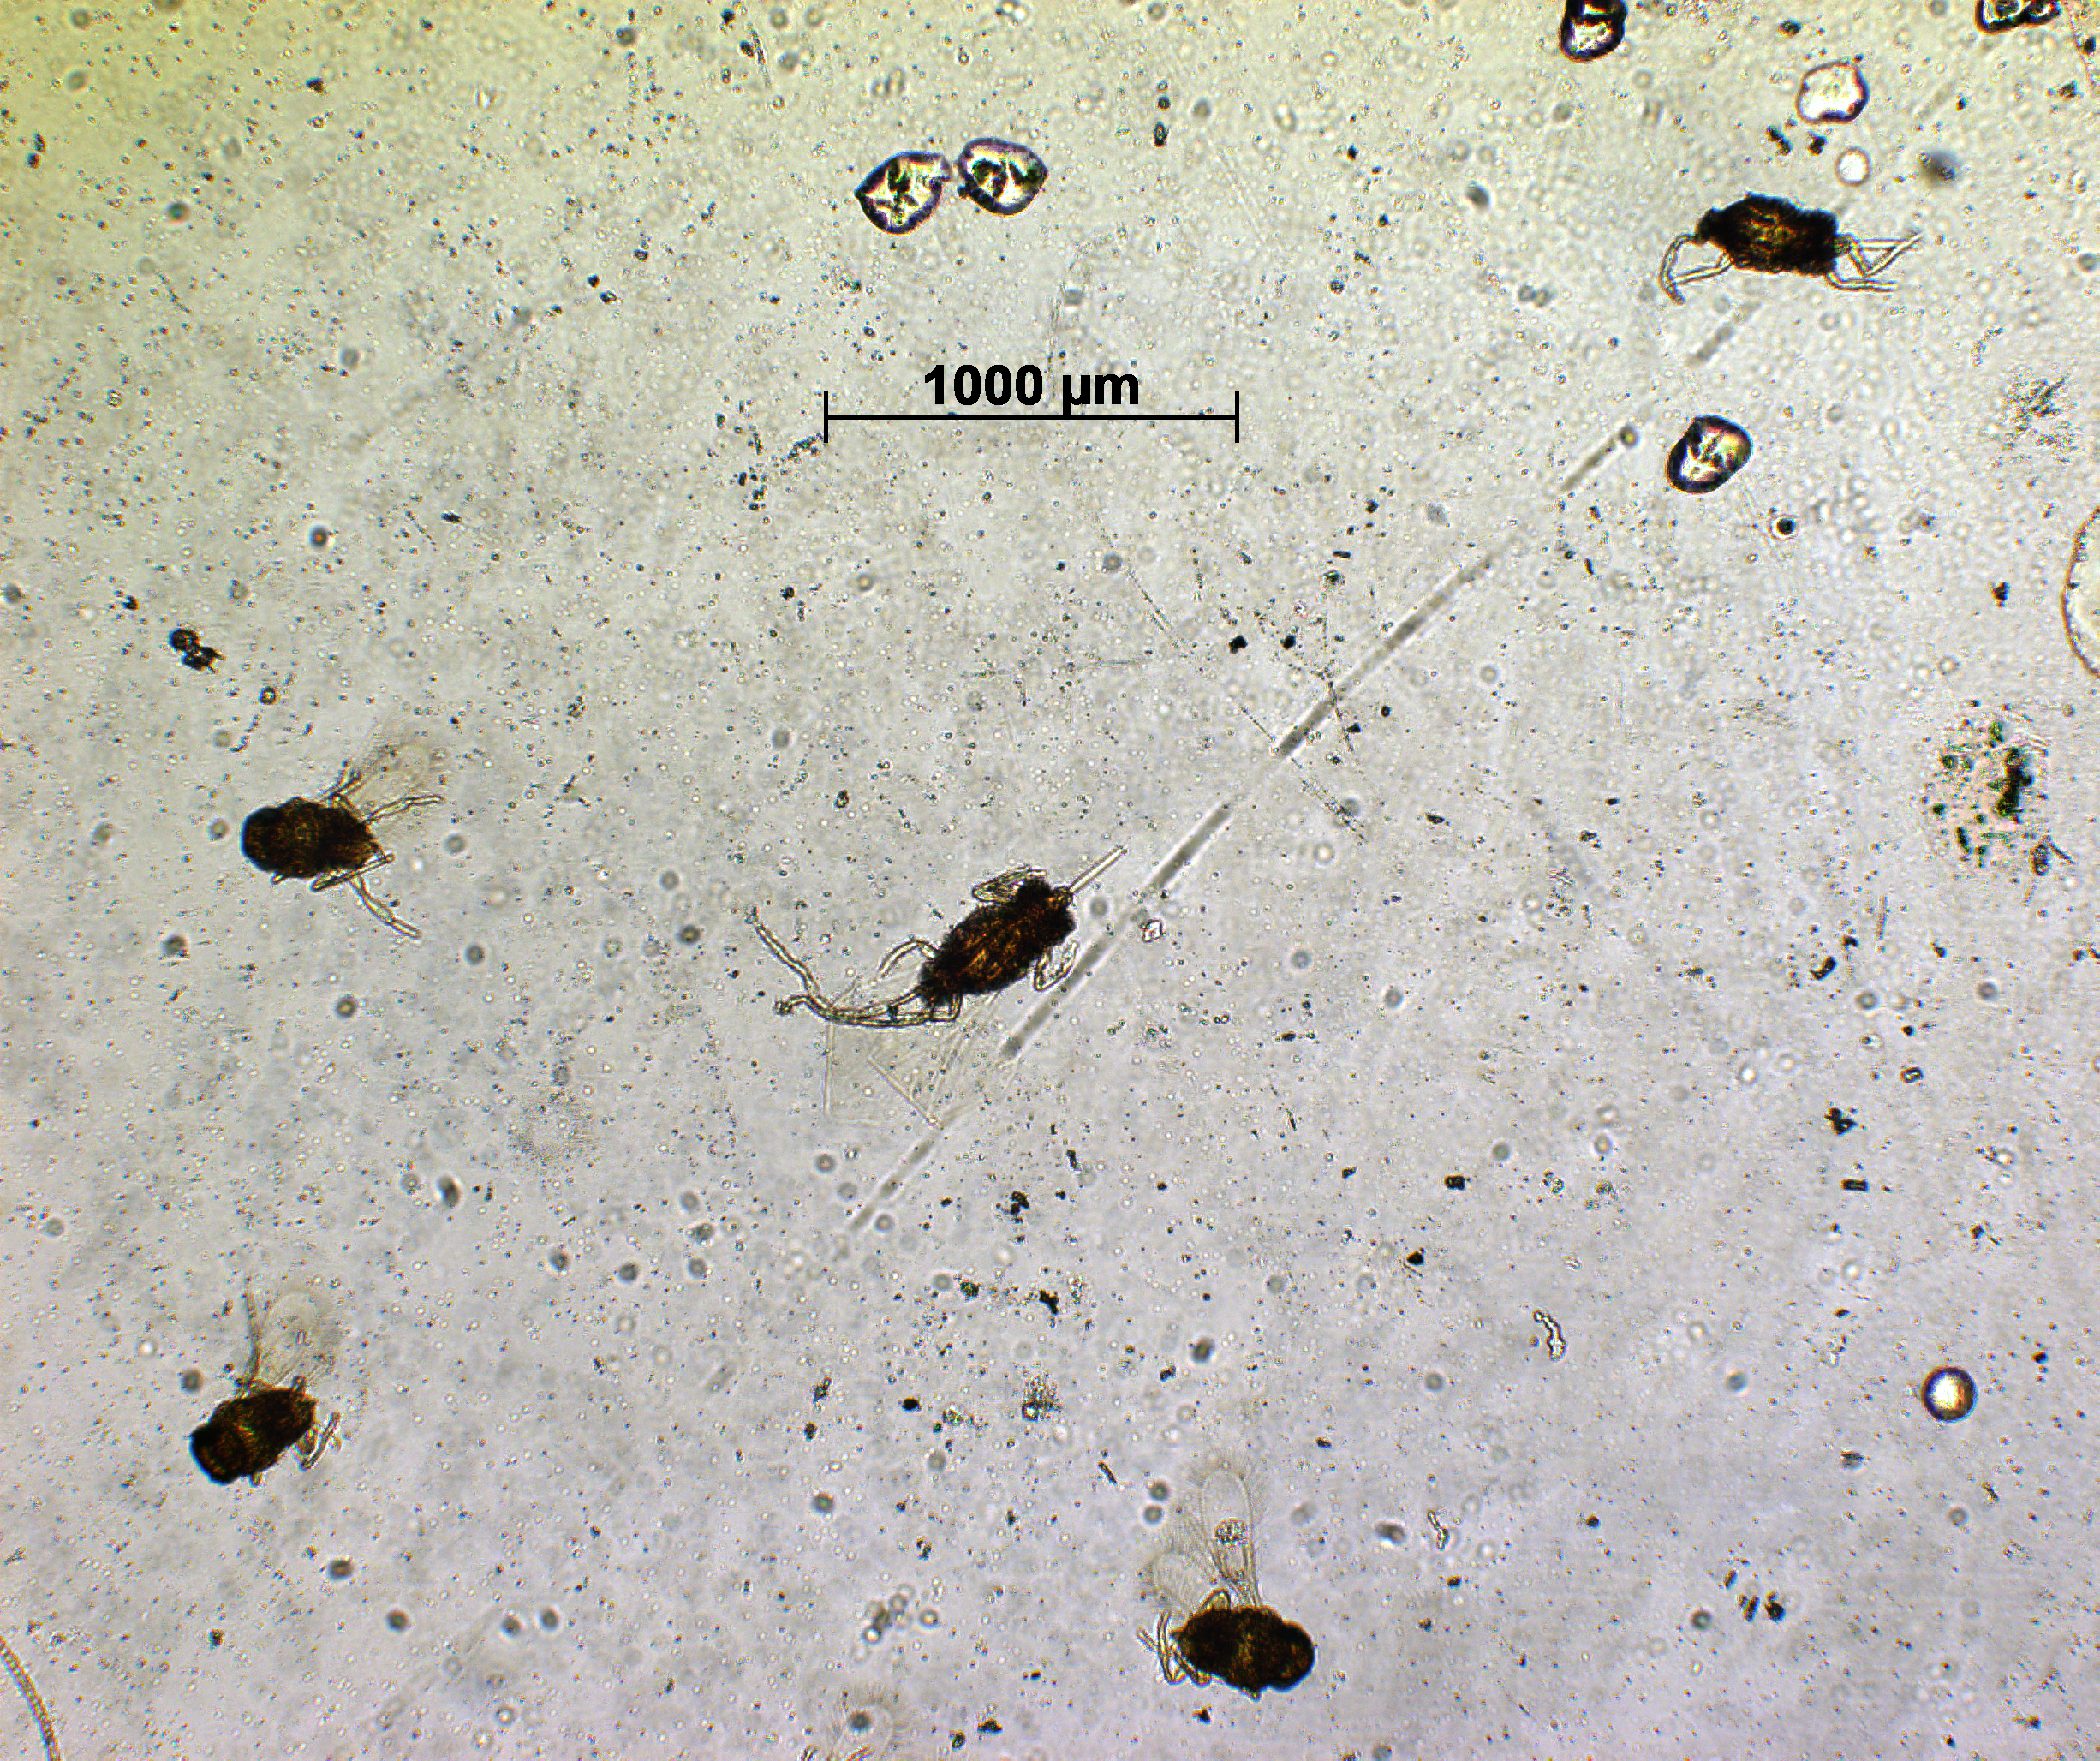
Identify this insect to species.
Artas koebelei
